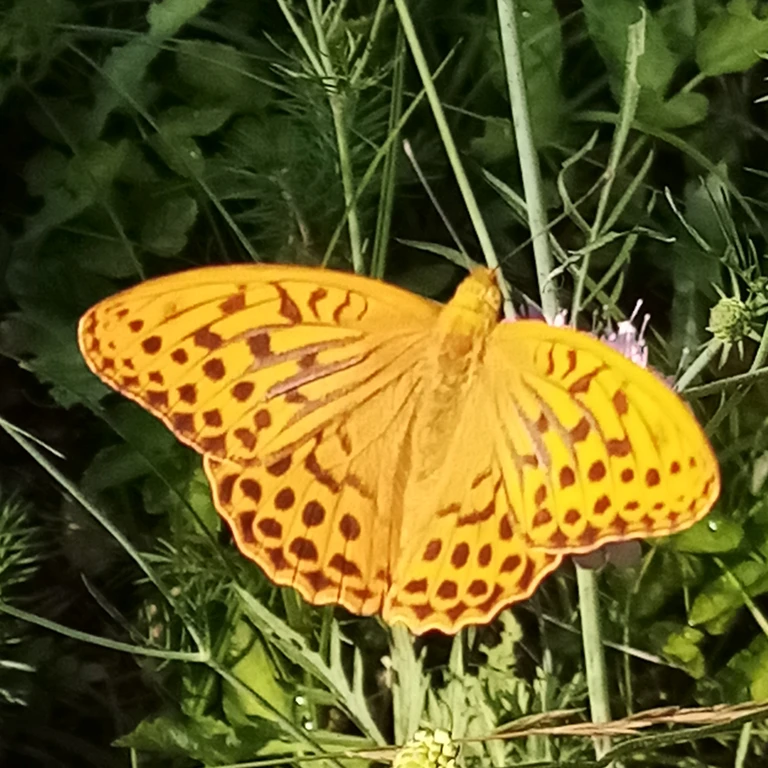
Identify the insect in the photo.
Argynnis paphia
